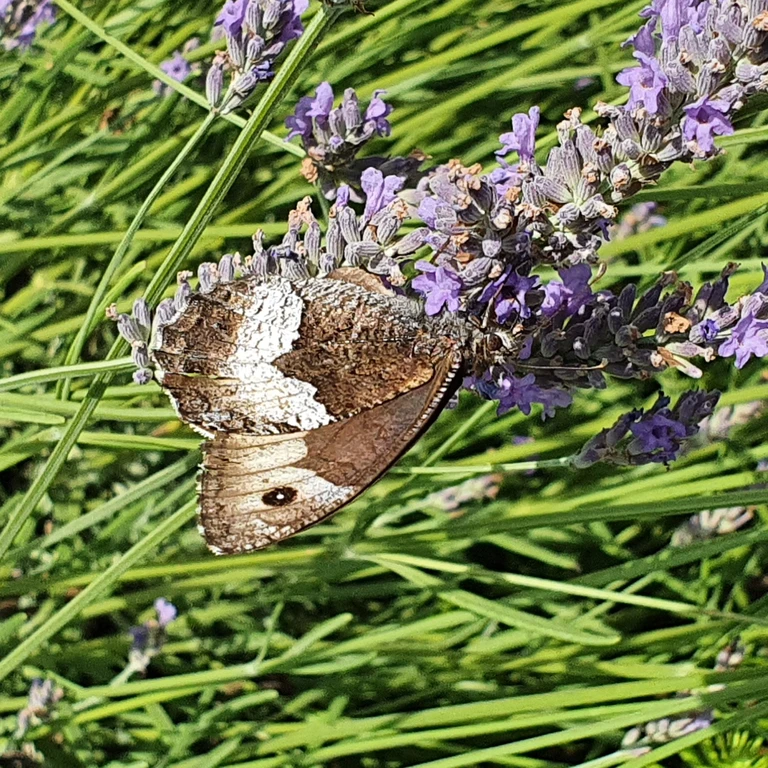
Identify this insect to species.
Hipparchia alcyone
